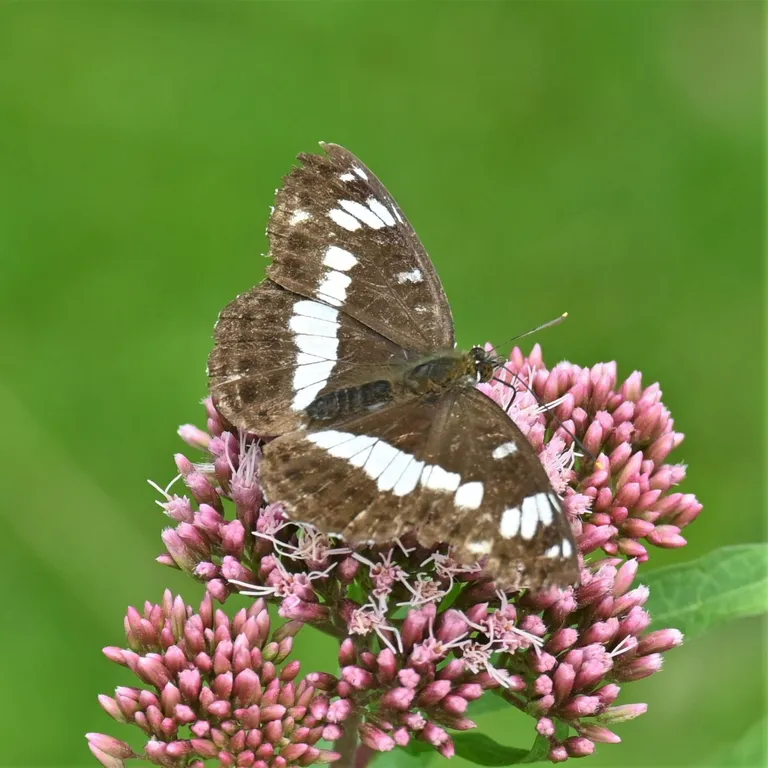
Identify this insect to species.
Limenitis camilla (also Ladoga camilla)
